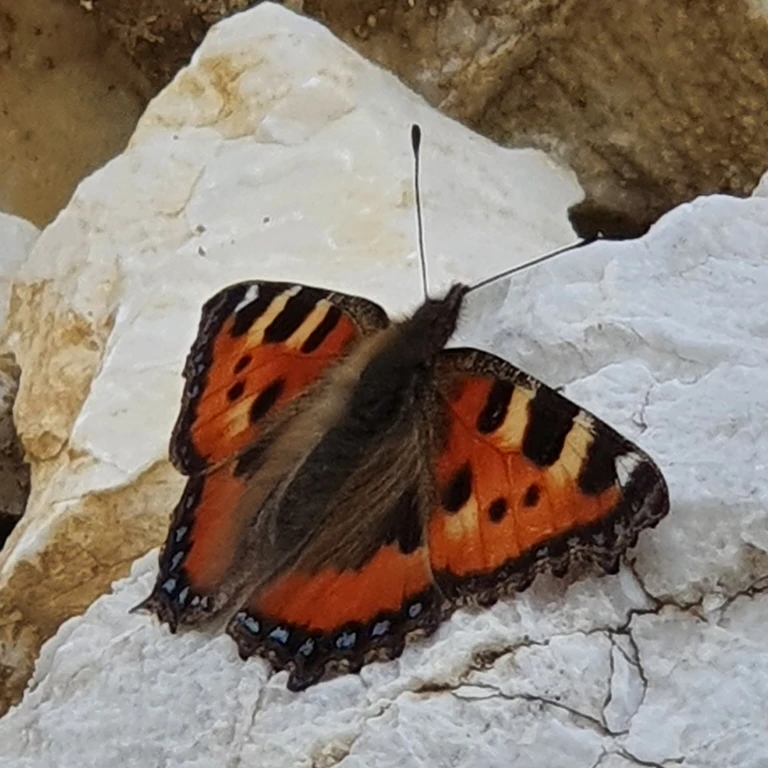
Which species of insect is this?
Aglais urticae
